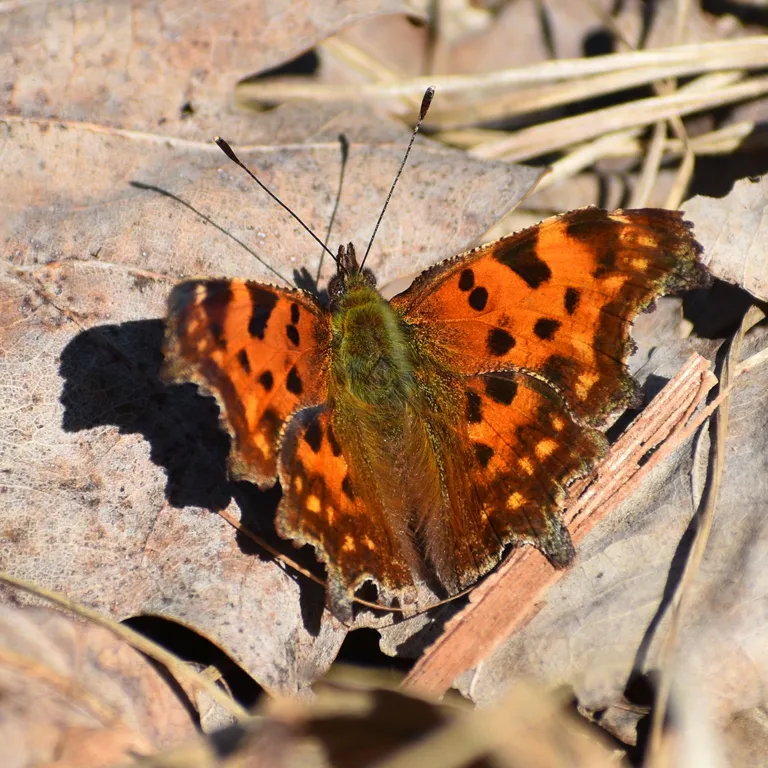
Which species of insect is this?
Polygonia c-album
